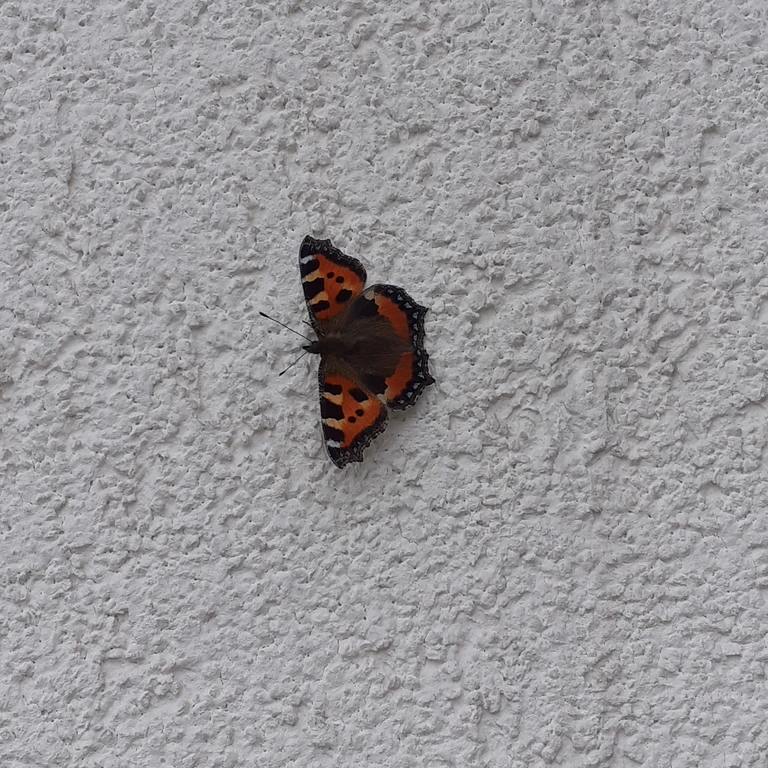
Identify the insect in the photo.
Aglais urticae
